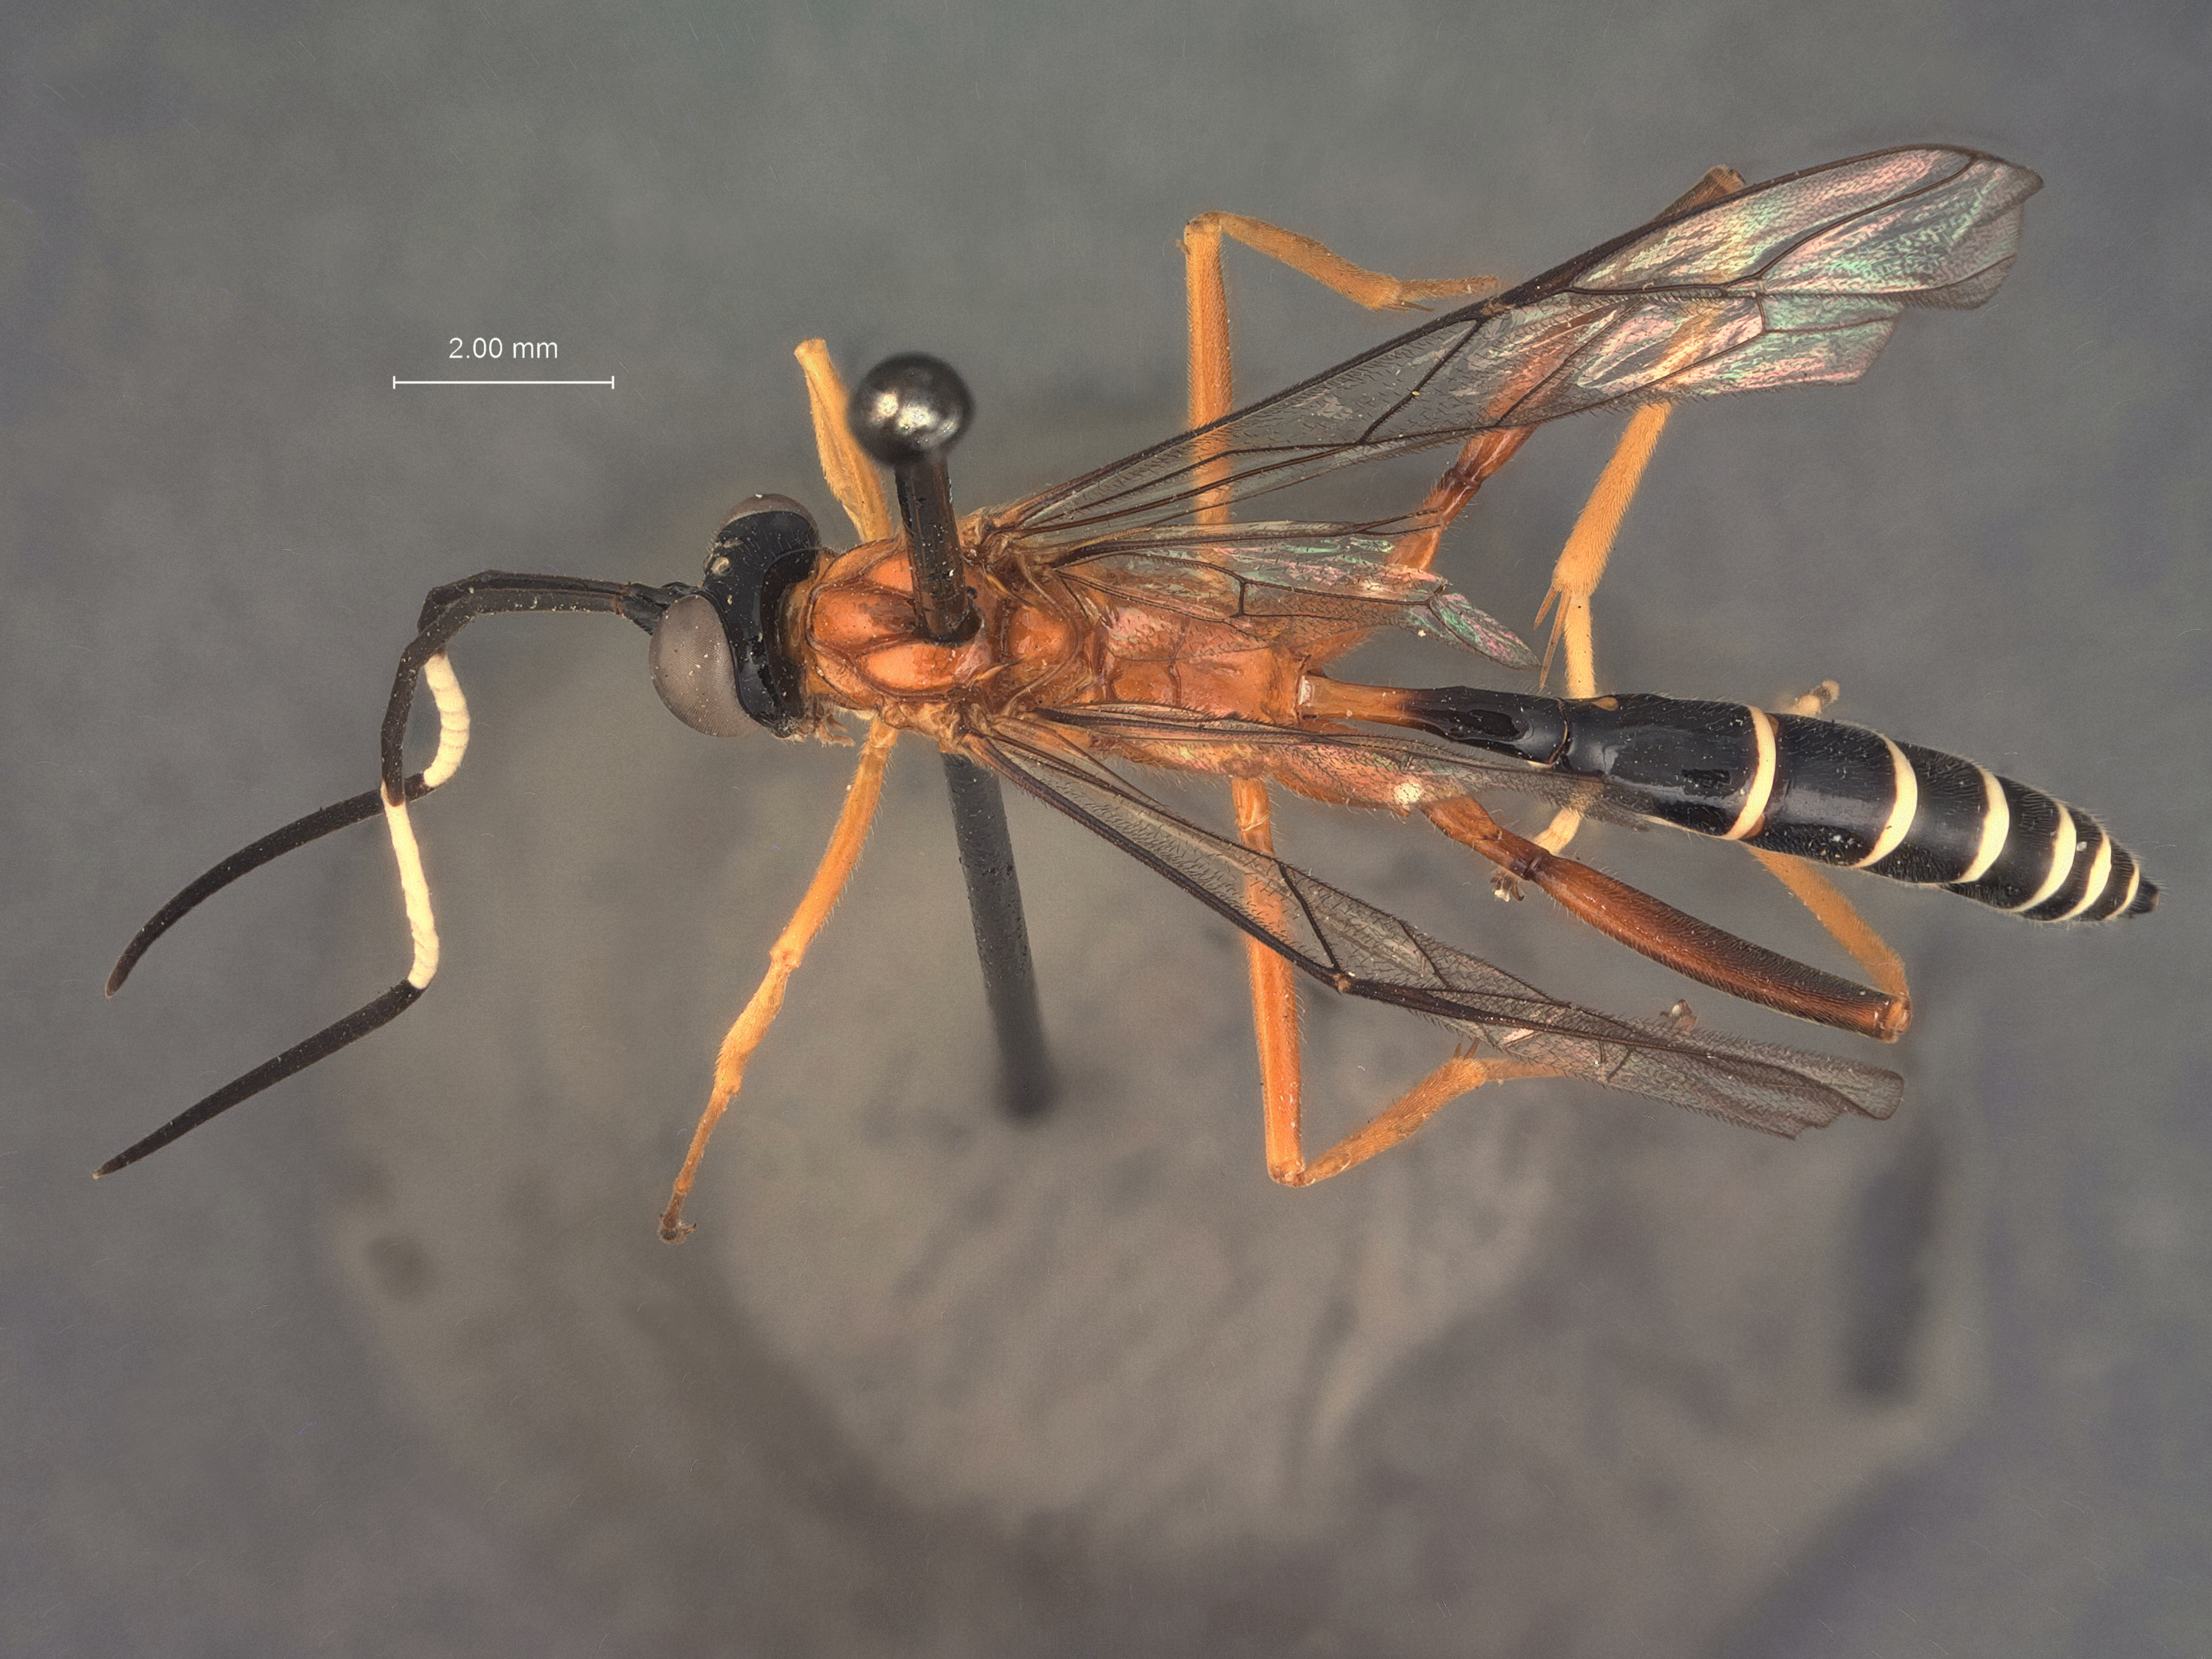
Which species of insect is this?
Polycyrtus prominens
